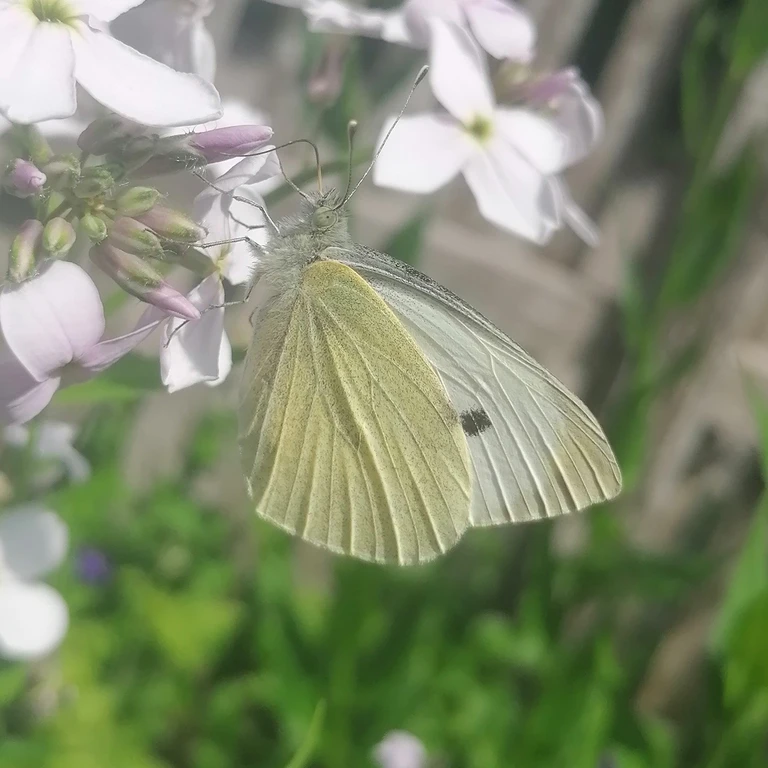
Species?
Pieris brassicae
